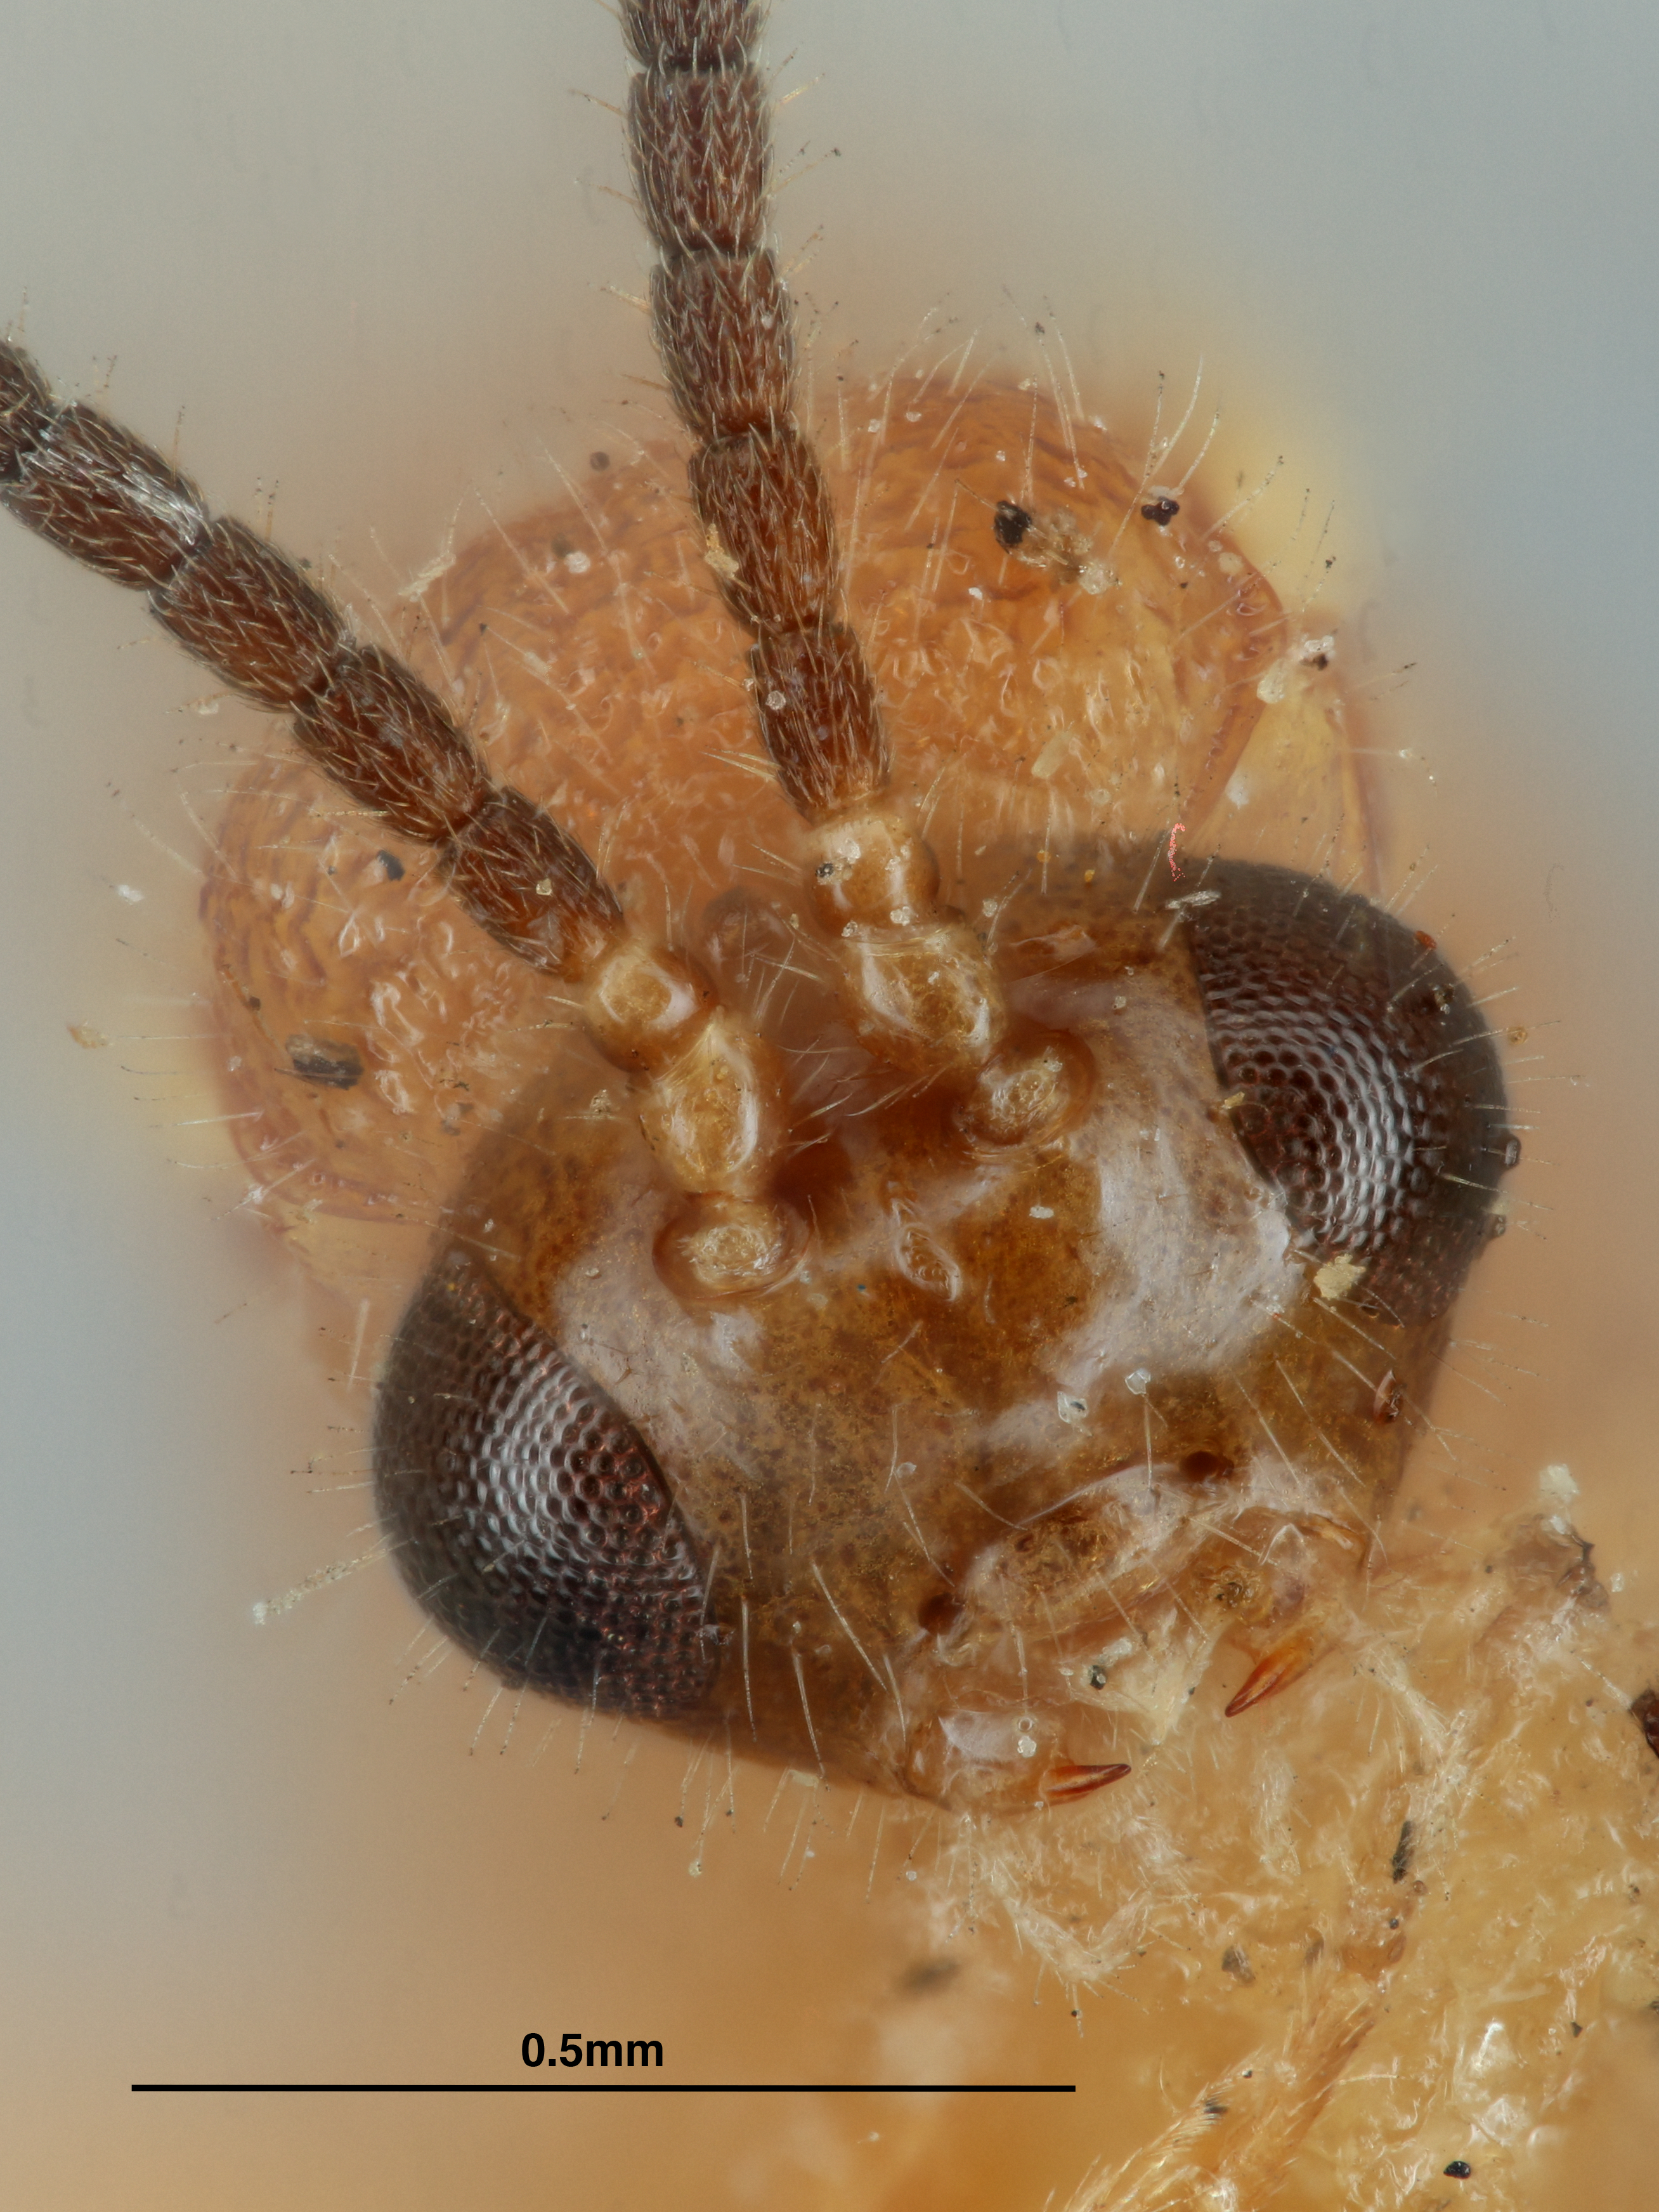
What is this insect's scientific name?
Aphidius pinaphidis
